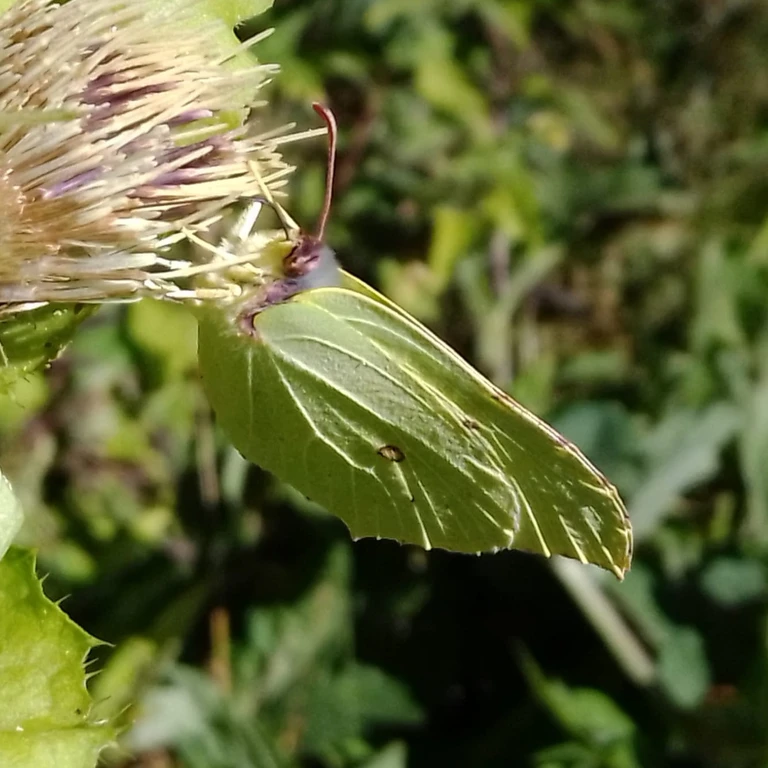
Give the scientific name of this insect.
Gonepteryx rhamni
